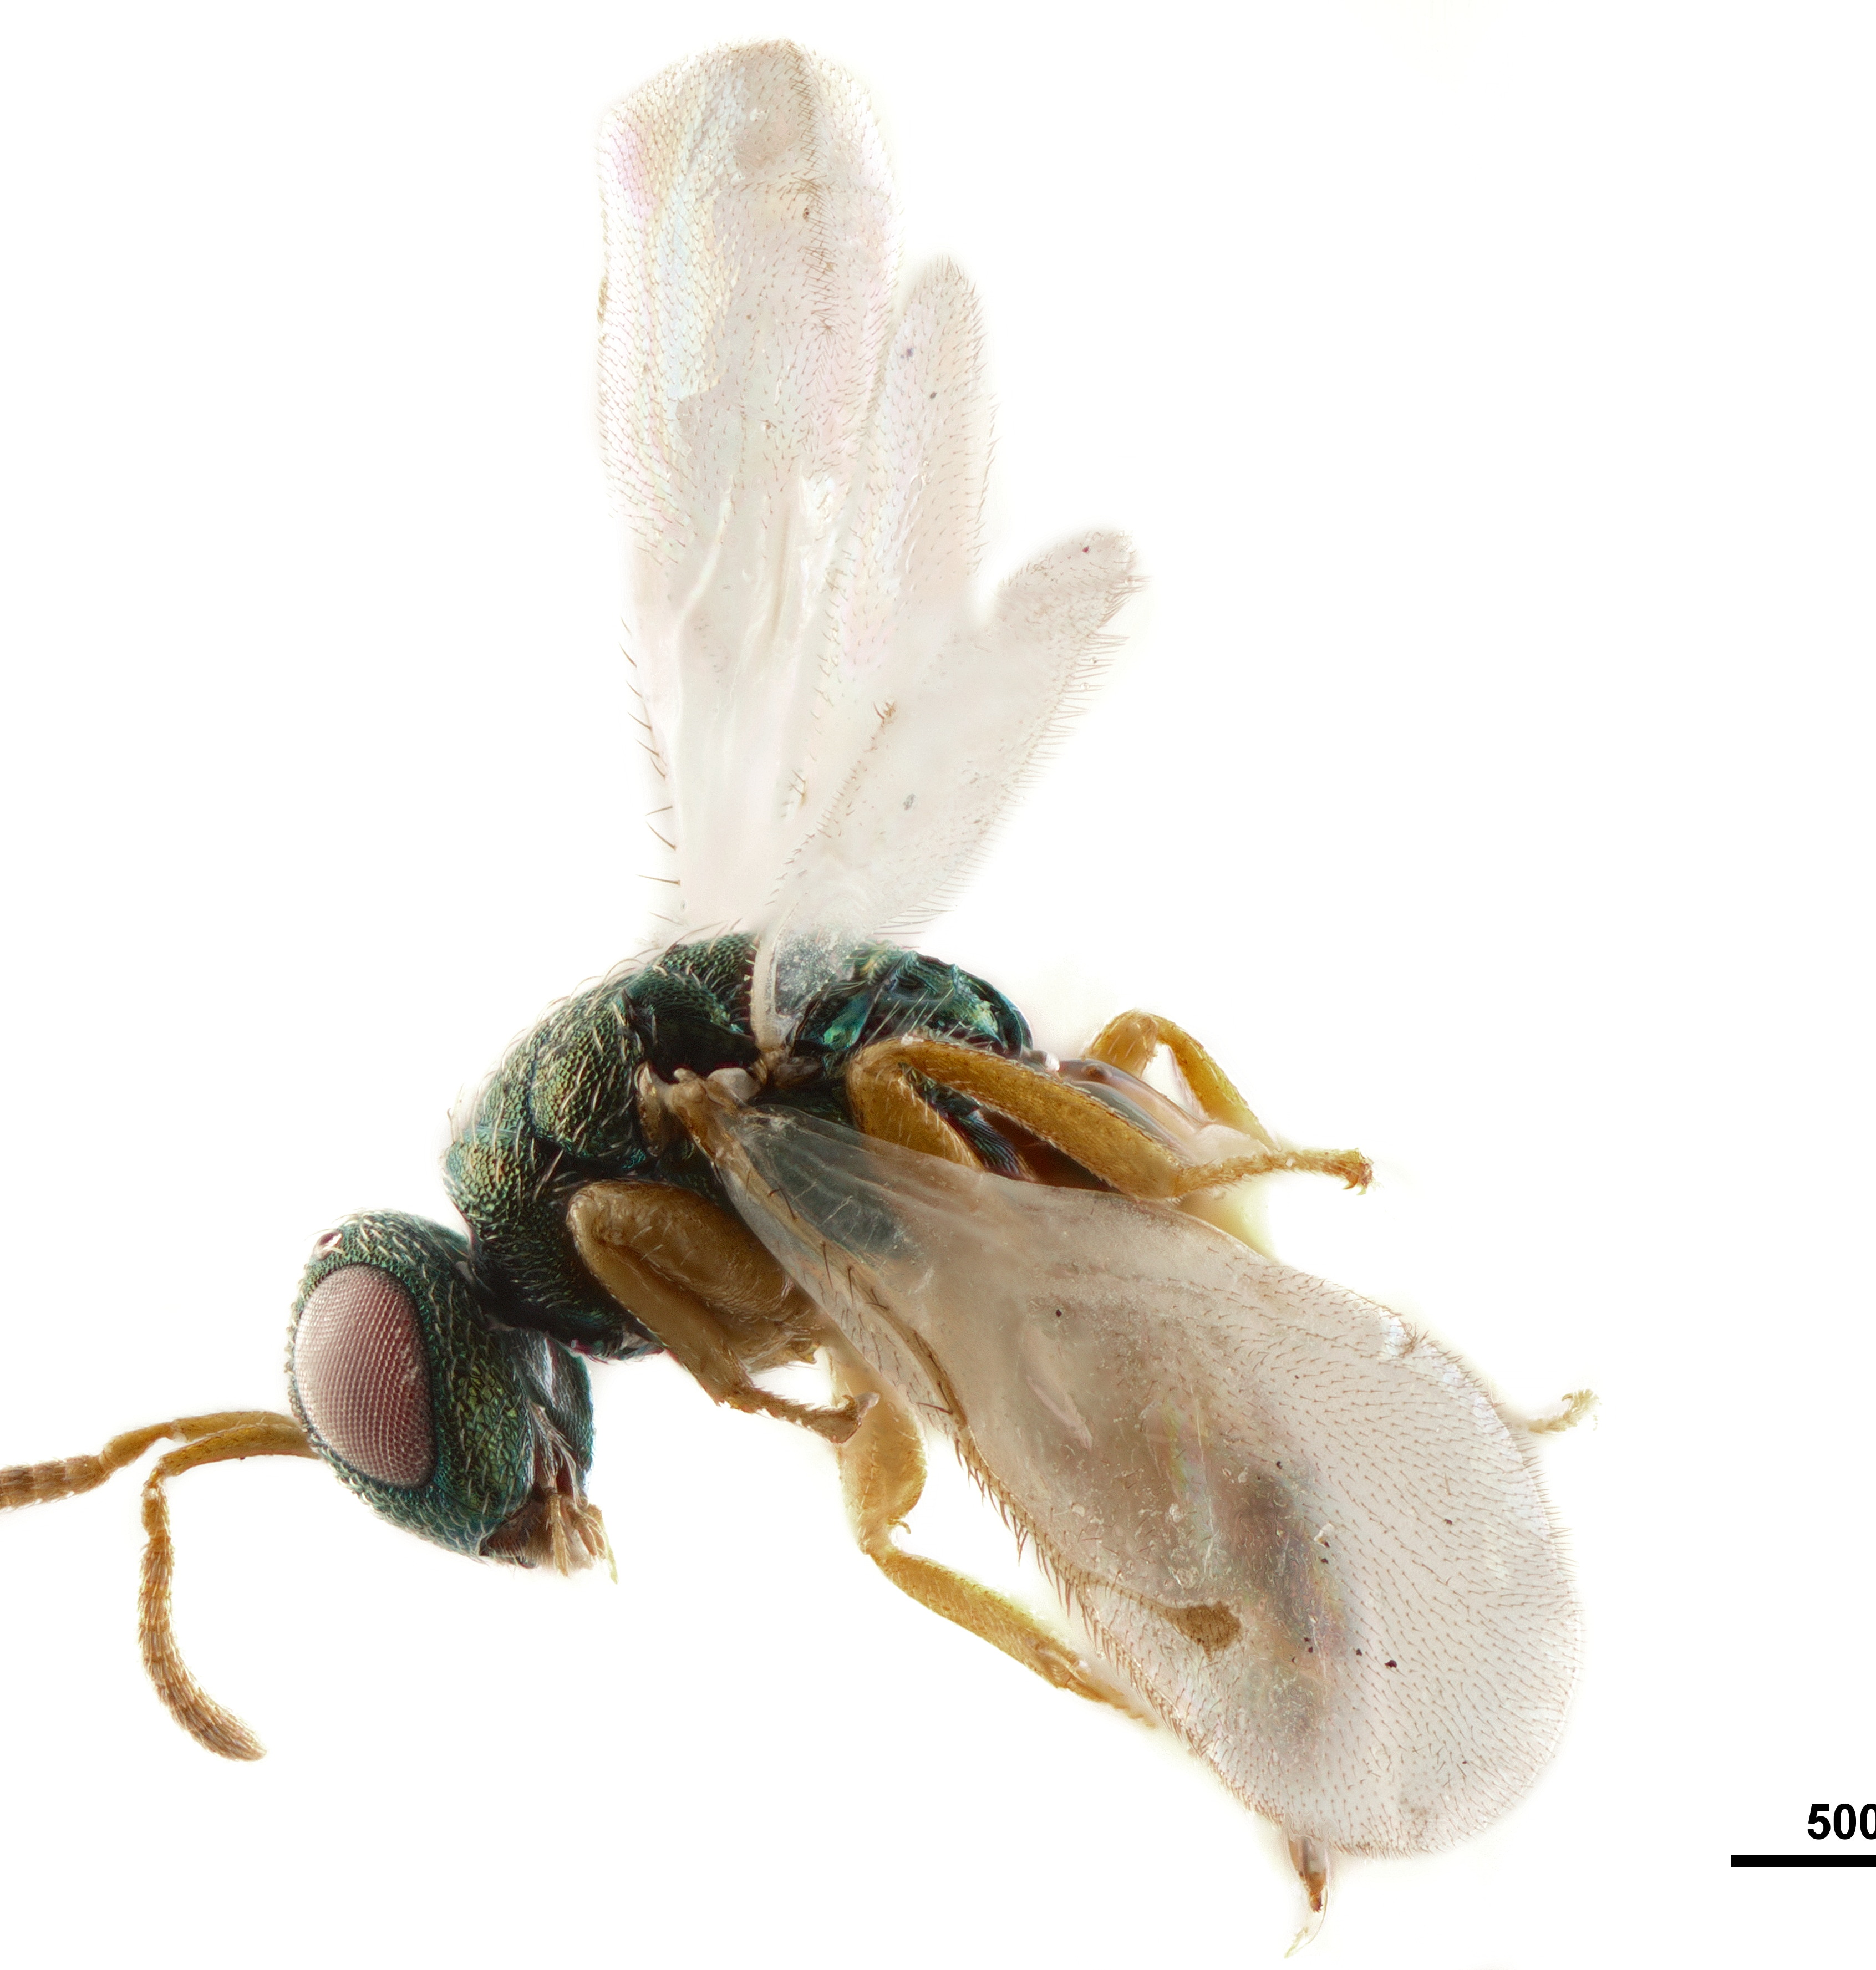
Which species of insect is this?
Ficicola flora
